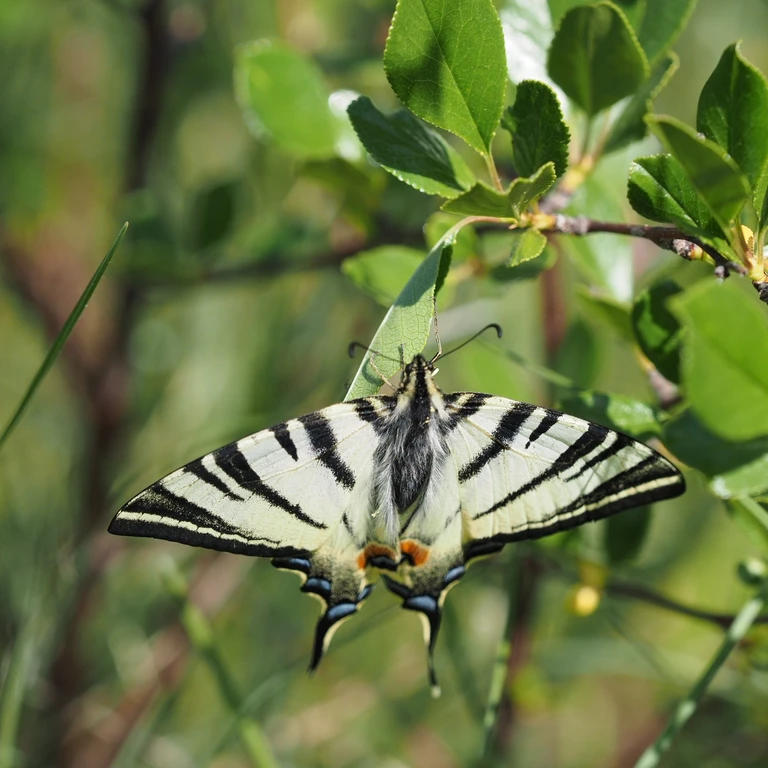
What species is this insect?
Iphiclides podalirius
